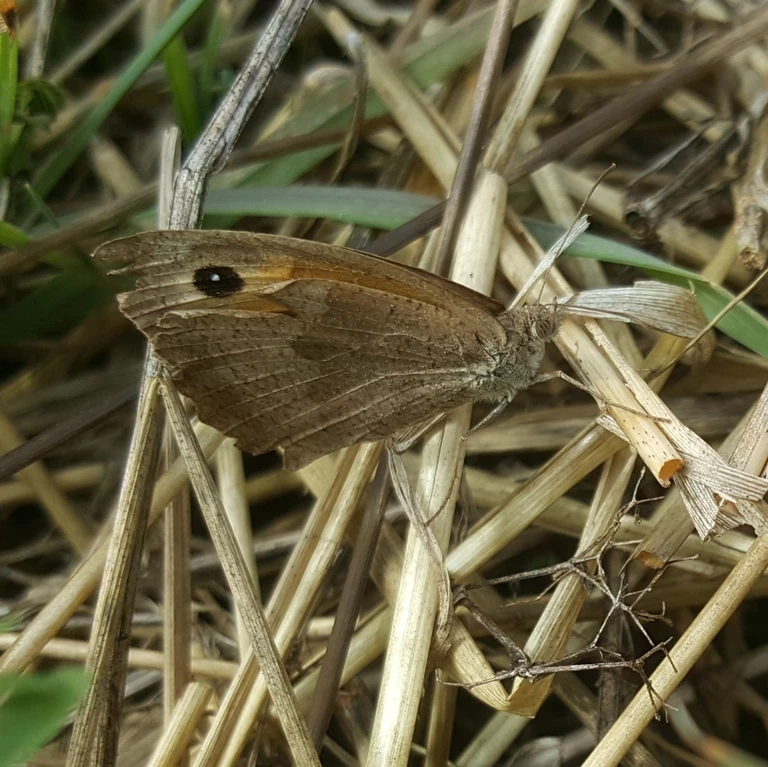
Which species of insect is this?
Maniola jurtina
